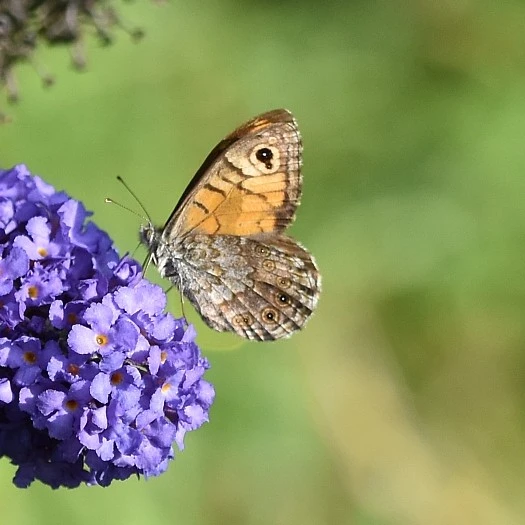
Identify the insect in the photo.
Lasiommata megera (also Pararge megera)
